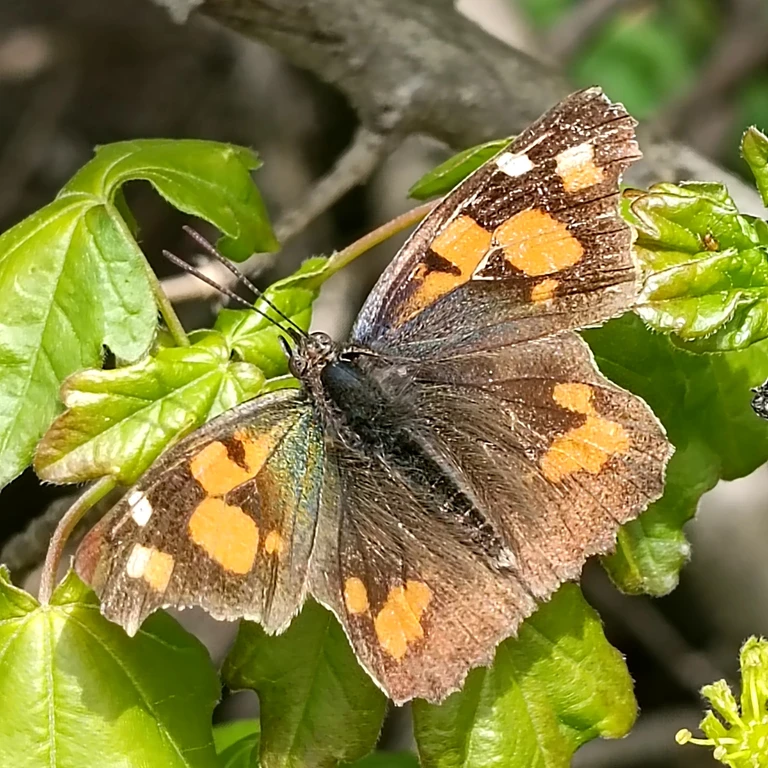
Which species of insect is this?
Libythea celtis
